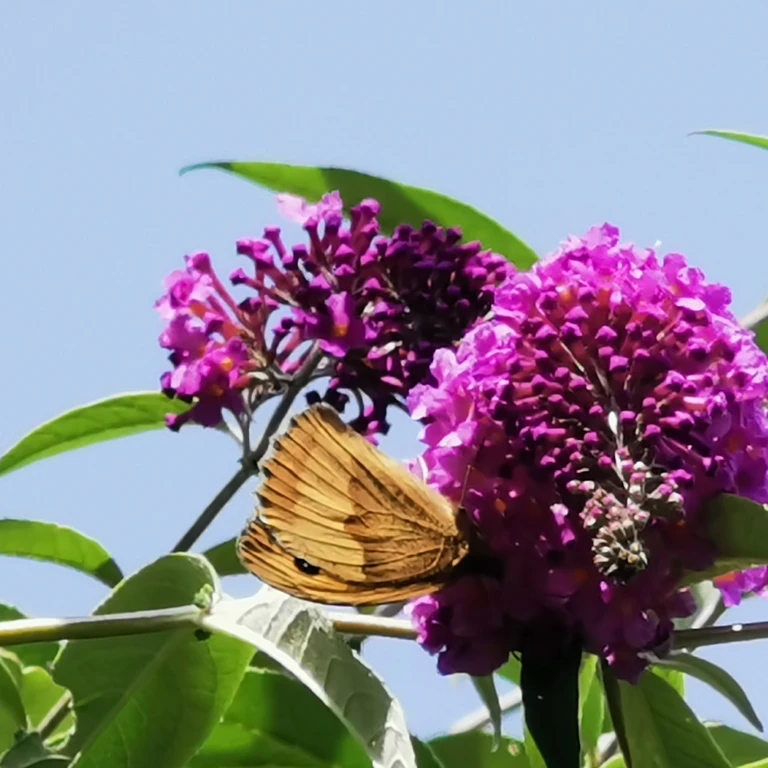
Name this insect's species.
Maniola jurtina
